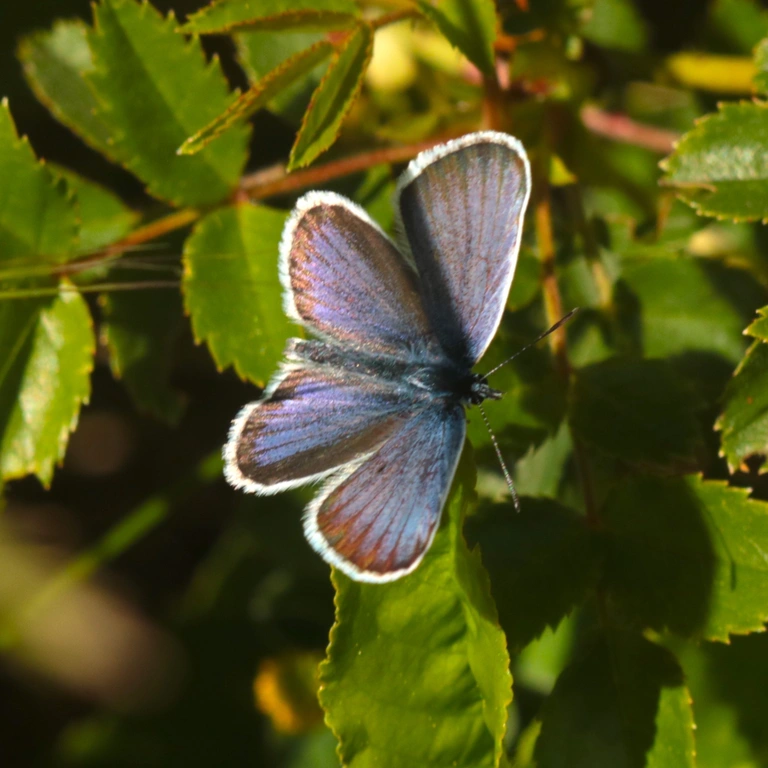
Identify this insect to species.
Plebejus argus
